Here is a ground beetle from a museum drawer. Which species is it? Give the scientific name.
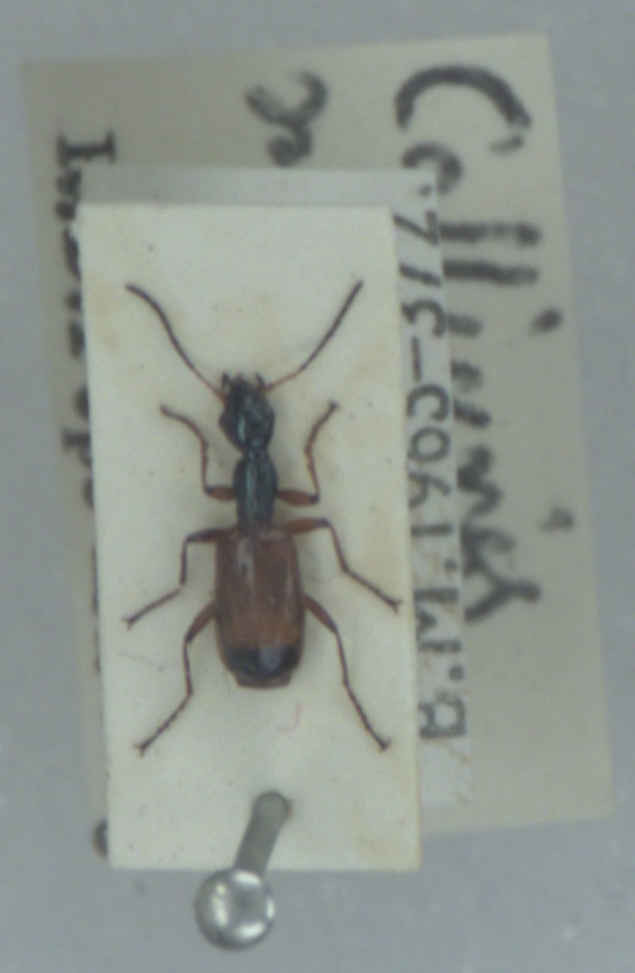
Odacantha melanura
